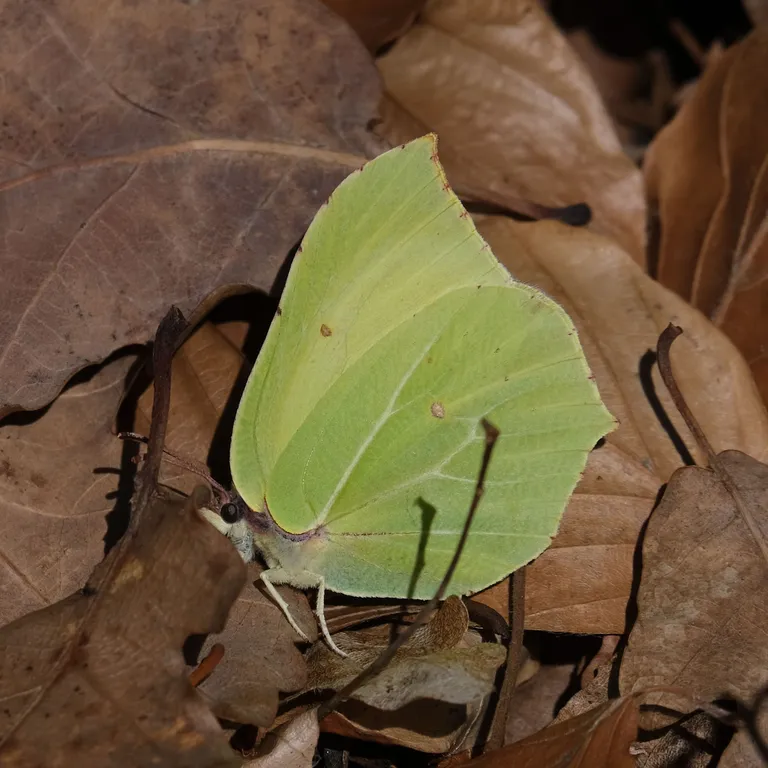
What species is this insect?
Gonepteryx rhamni
